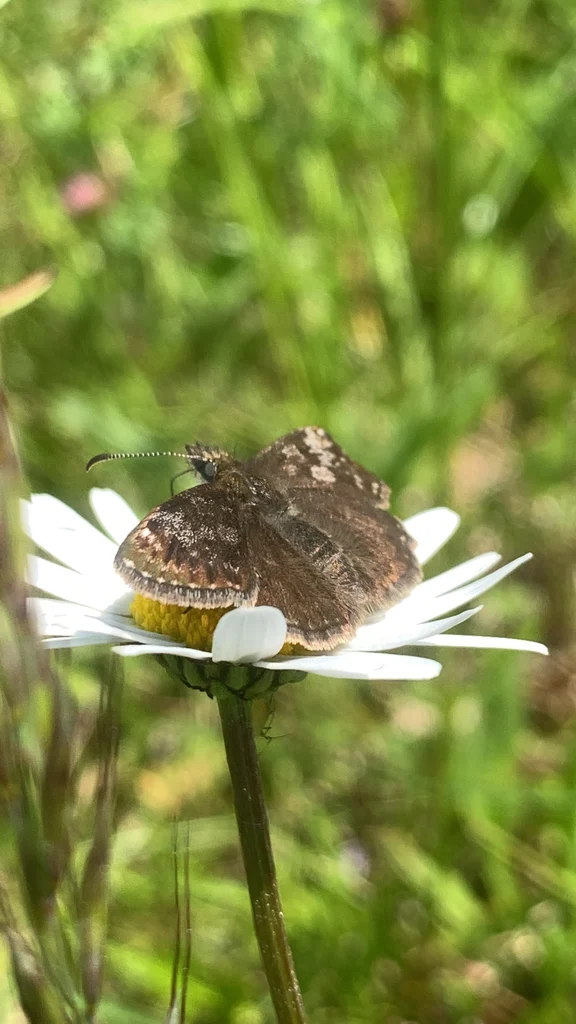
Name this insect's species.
Erynnis tages
